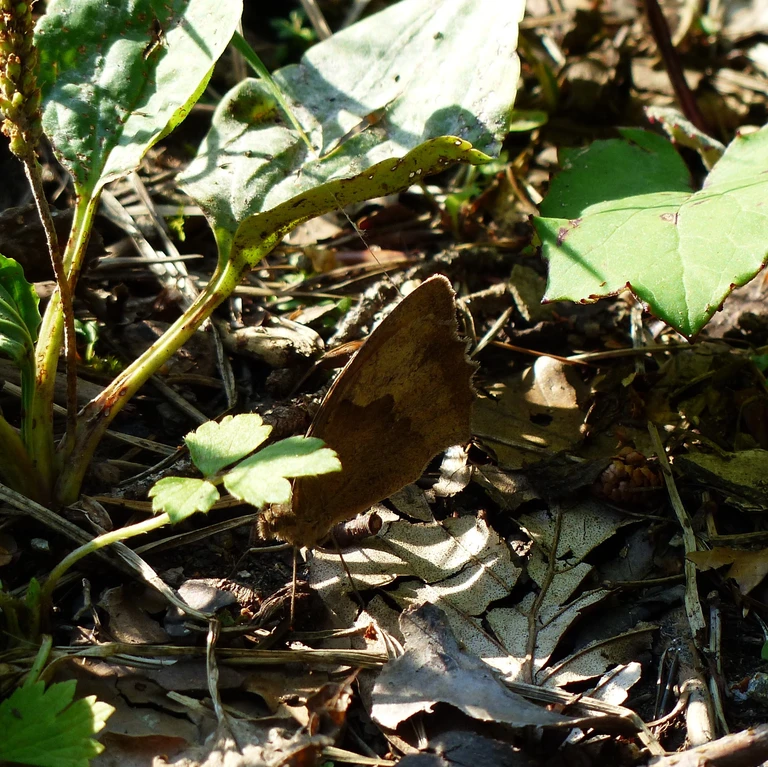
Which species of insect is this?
Maniola jurtina
